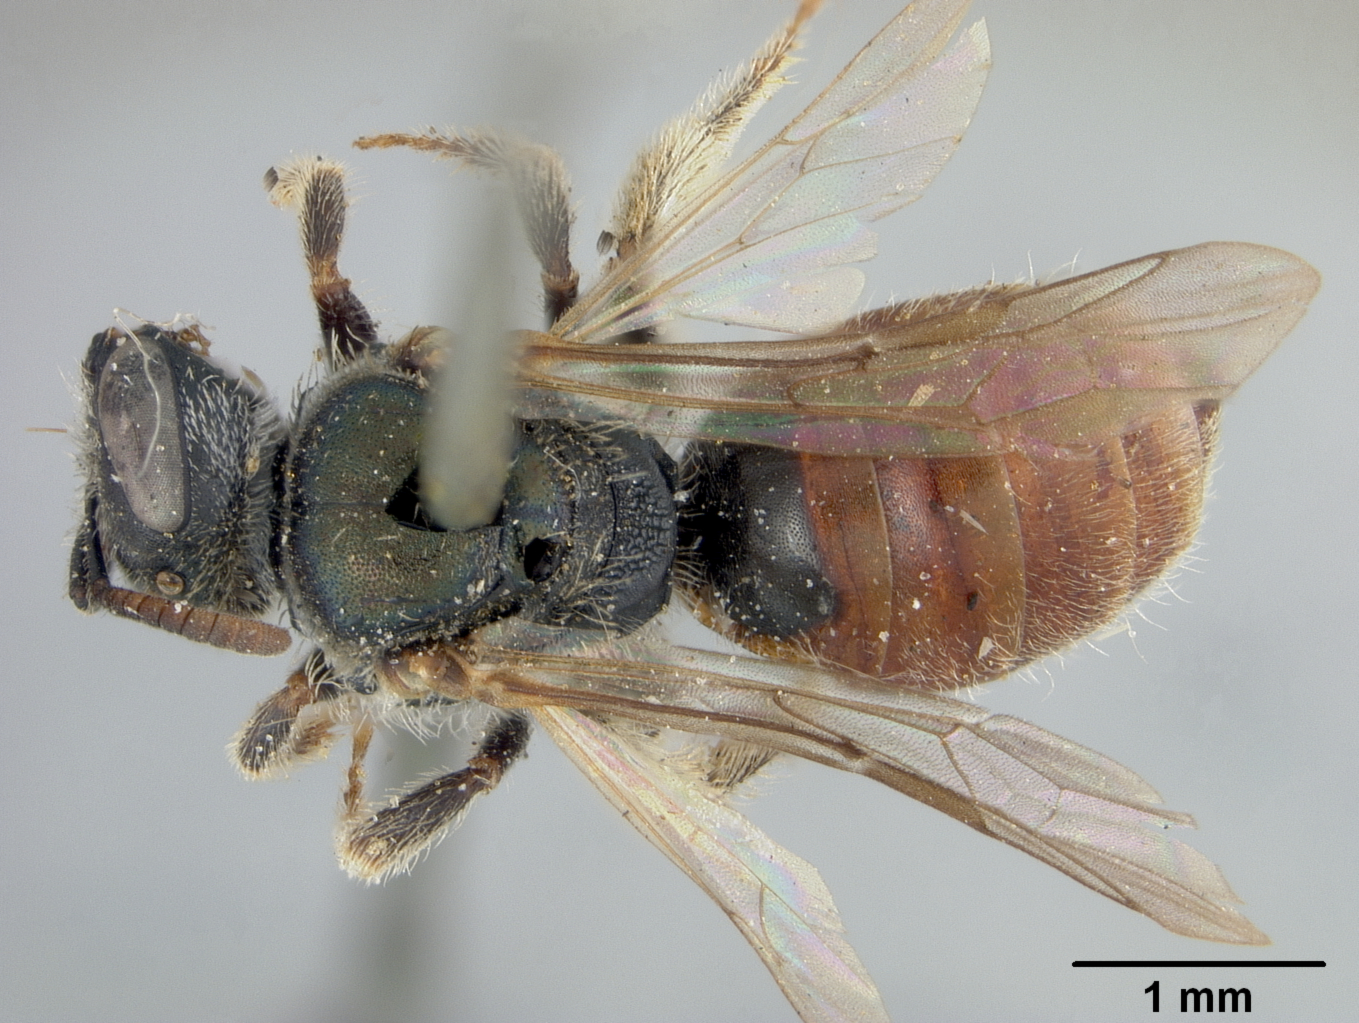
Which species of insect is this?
Halictus erythrurus
